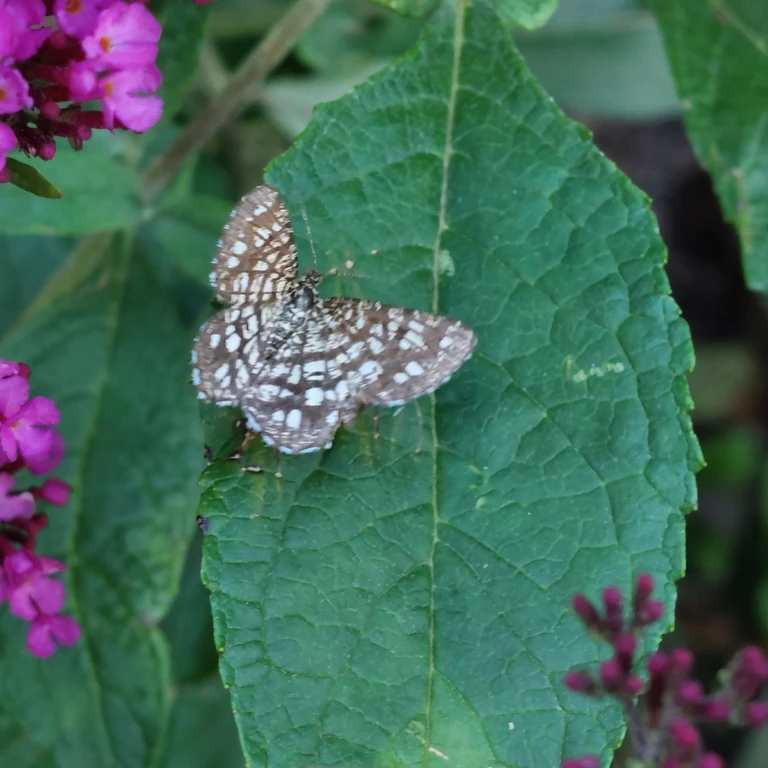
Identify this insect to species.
Chiasmia clathrata
